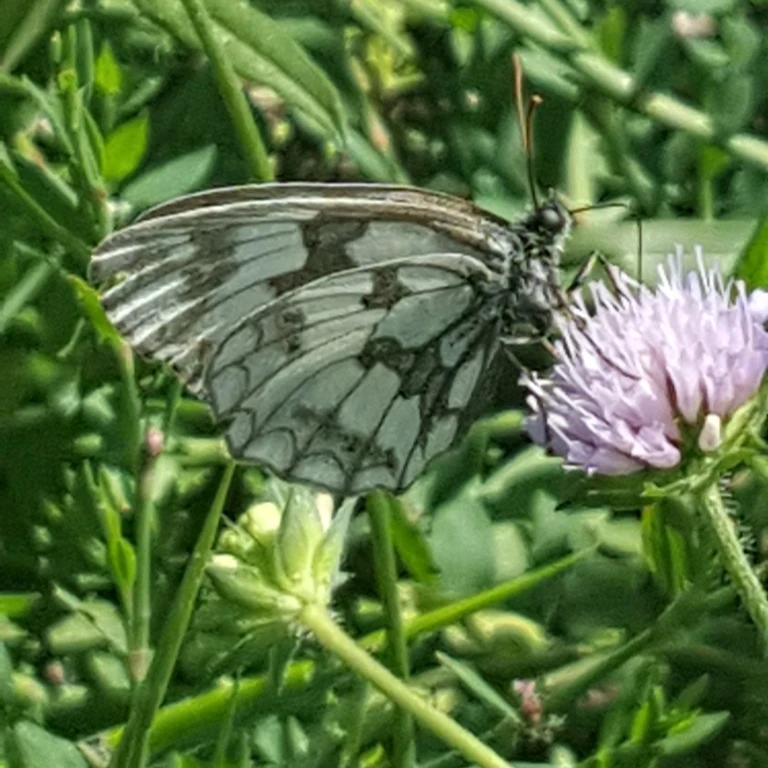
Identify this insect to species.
Melanargia galathea
